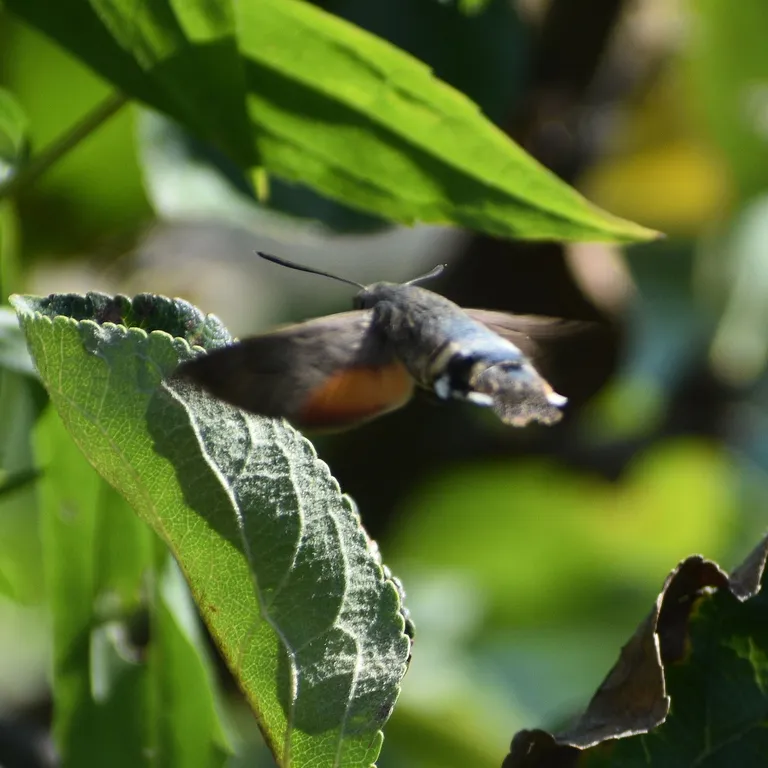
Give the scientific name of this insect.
Macroglossum stellatarum
